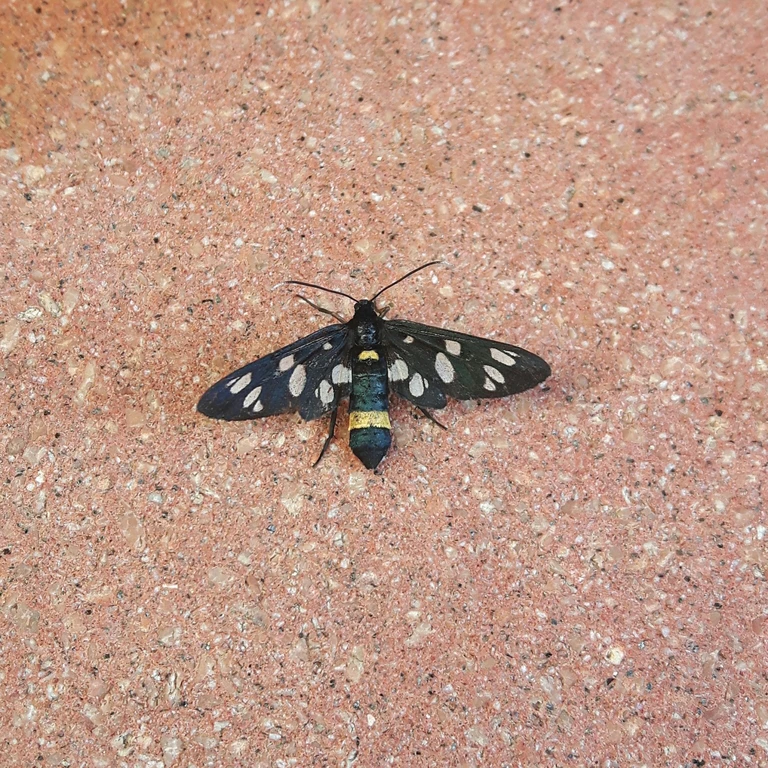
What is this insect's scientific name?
Amata phegea
